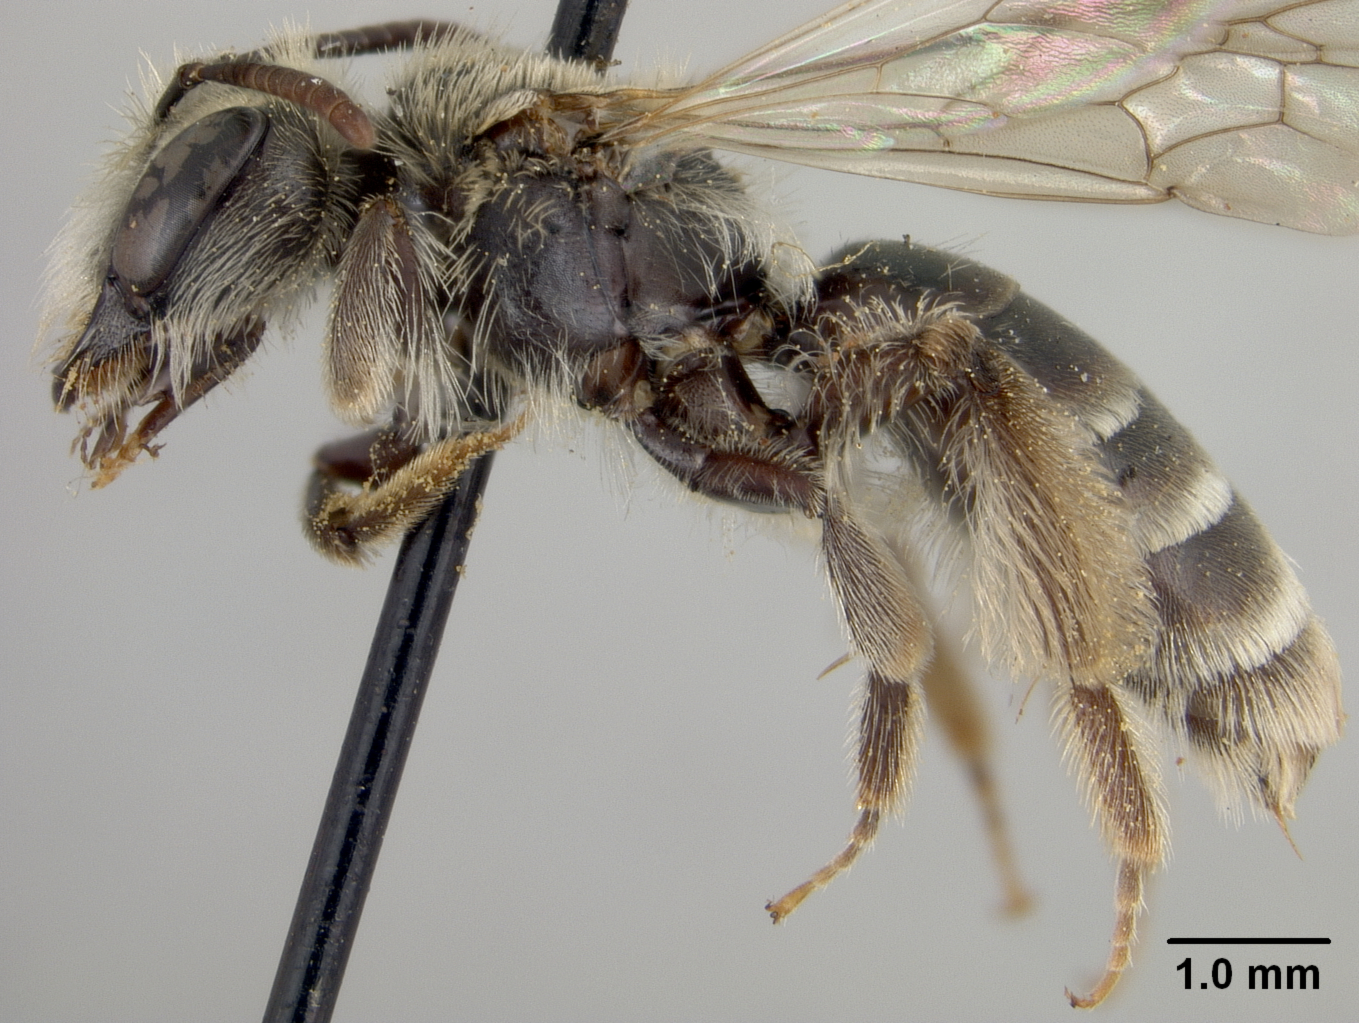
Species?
Andrena lativentris
